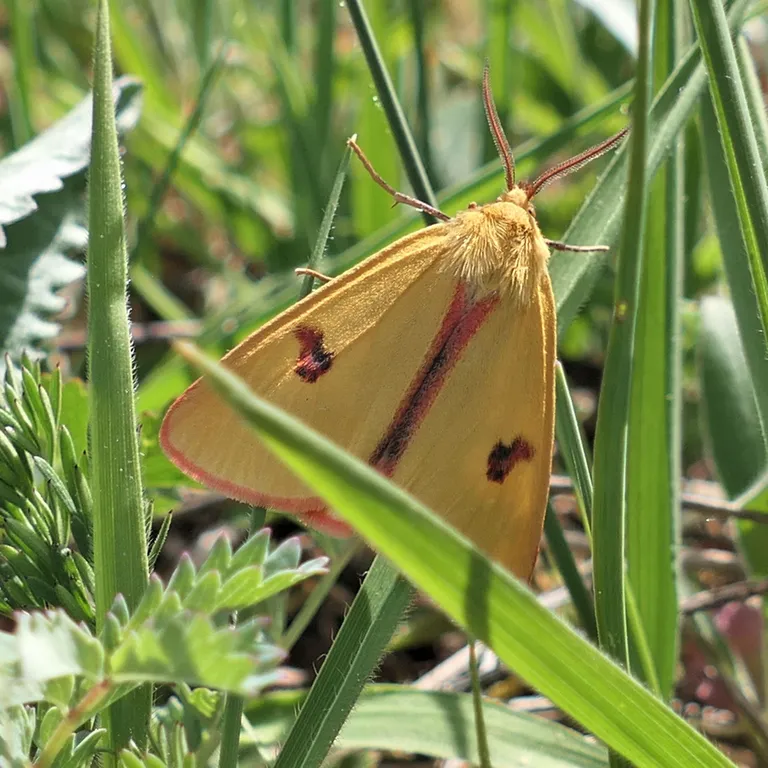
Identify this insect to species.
Diacrisia sannio
